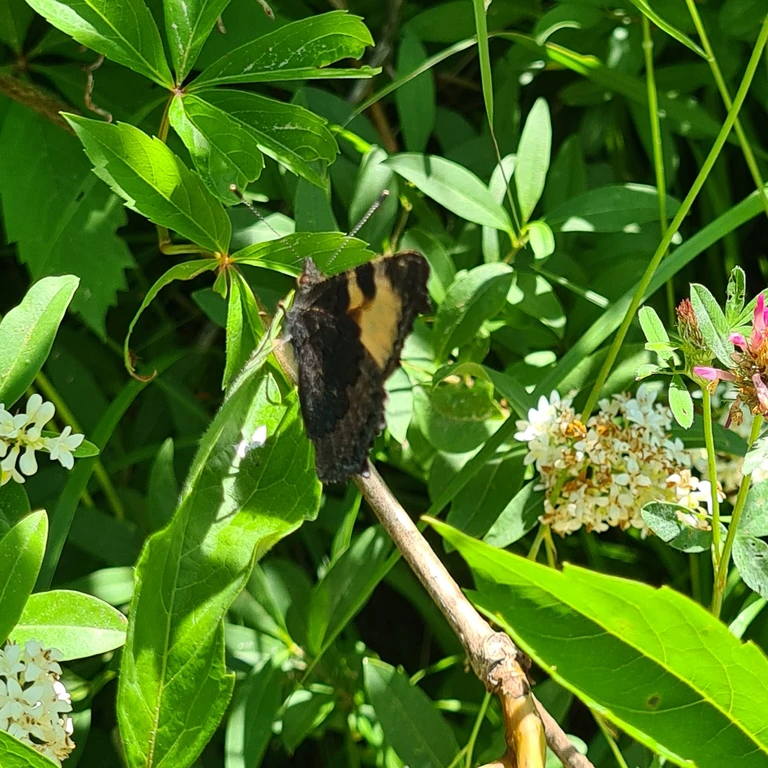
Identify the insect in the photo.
Aglais urticae
